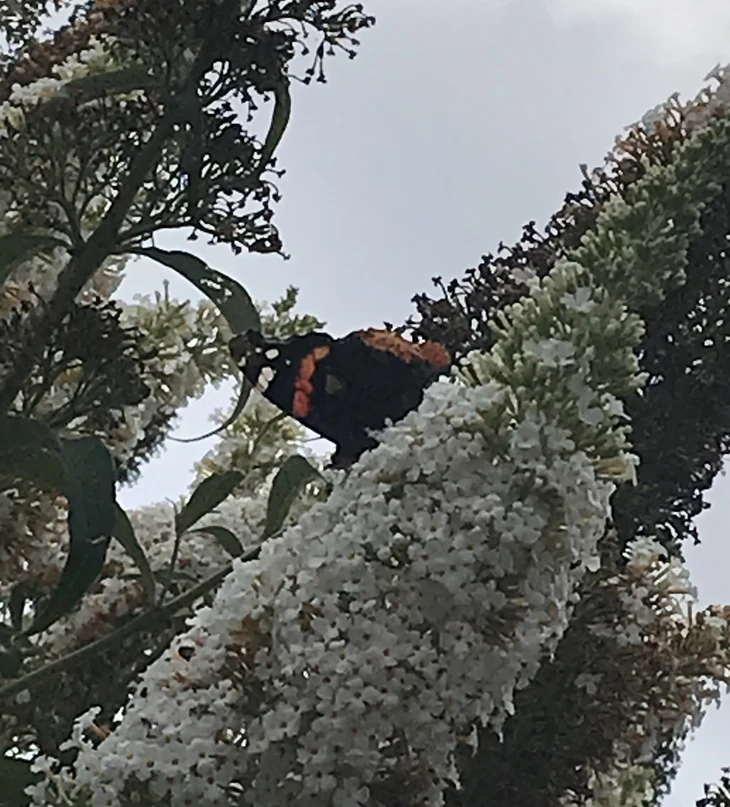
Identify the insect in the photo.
Vanessa atalanta
